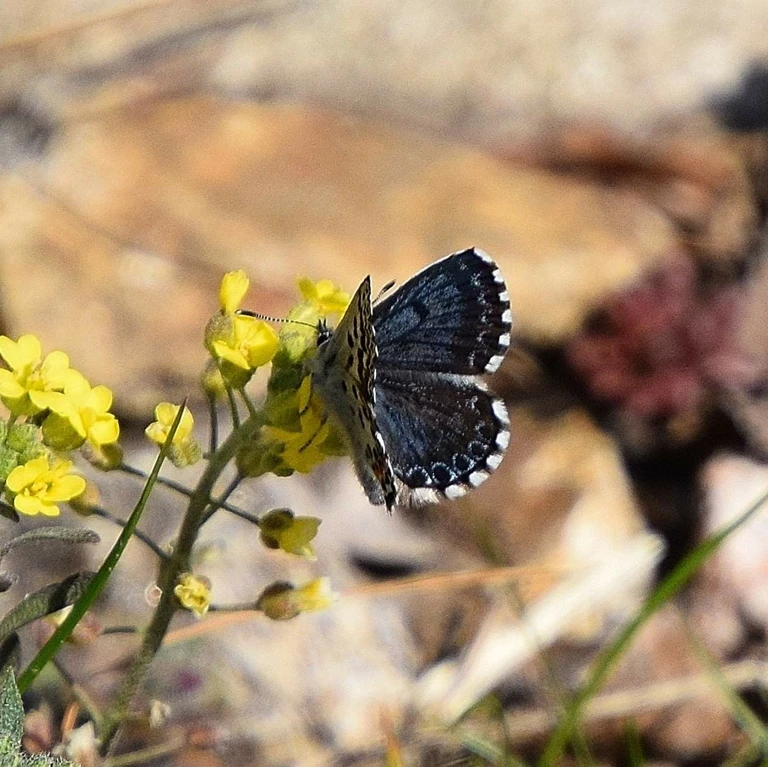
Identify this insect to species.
Scolitantides orion
